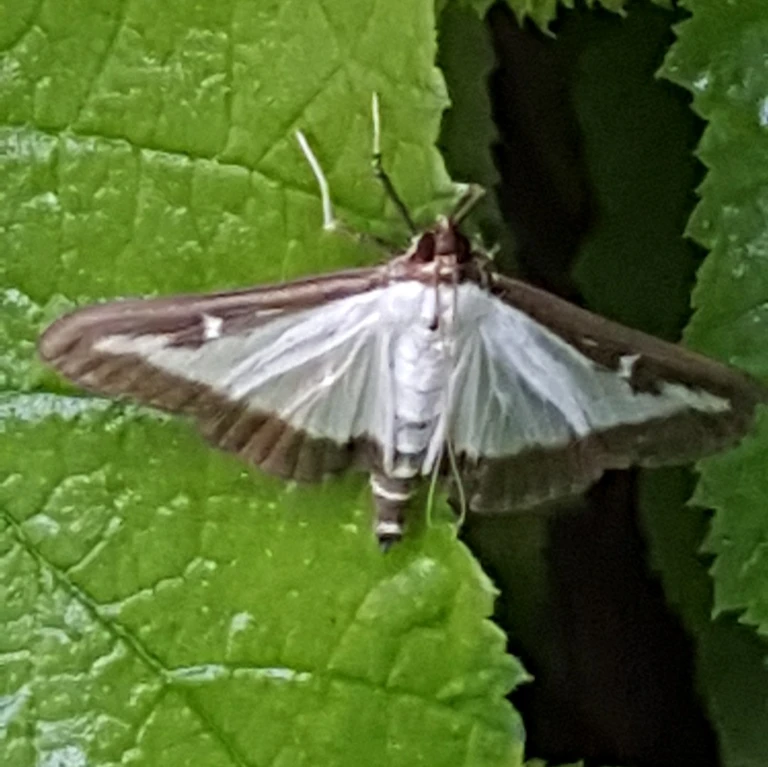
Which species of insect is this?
Cydalima perspectalis
